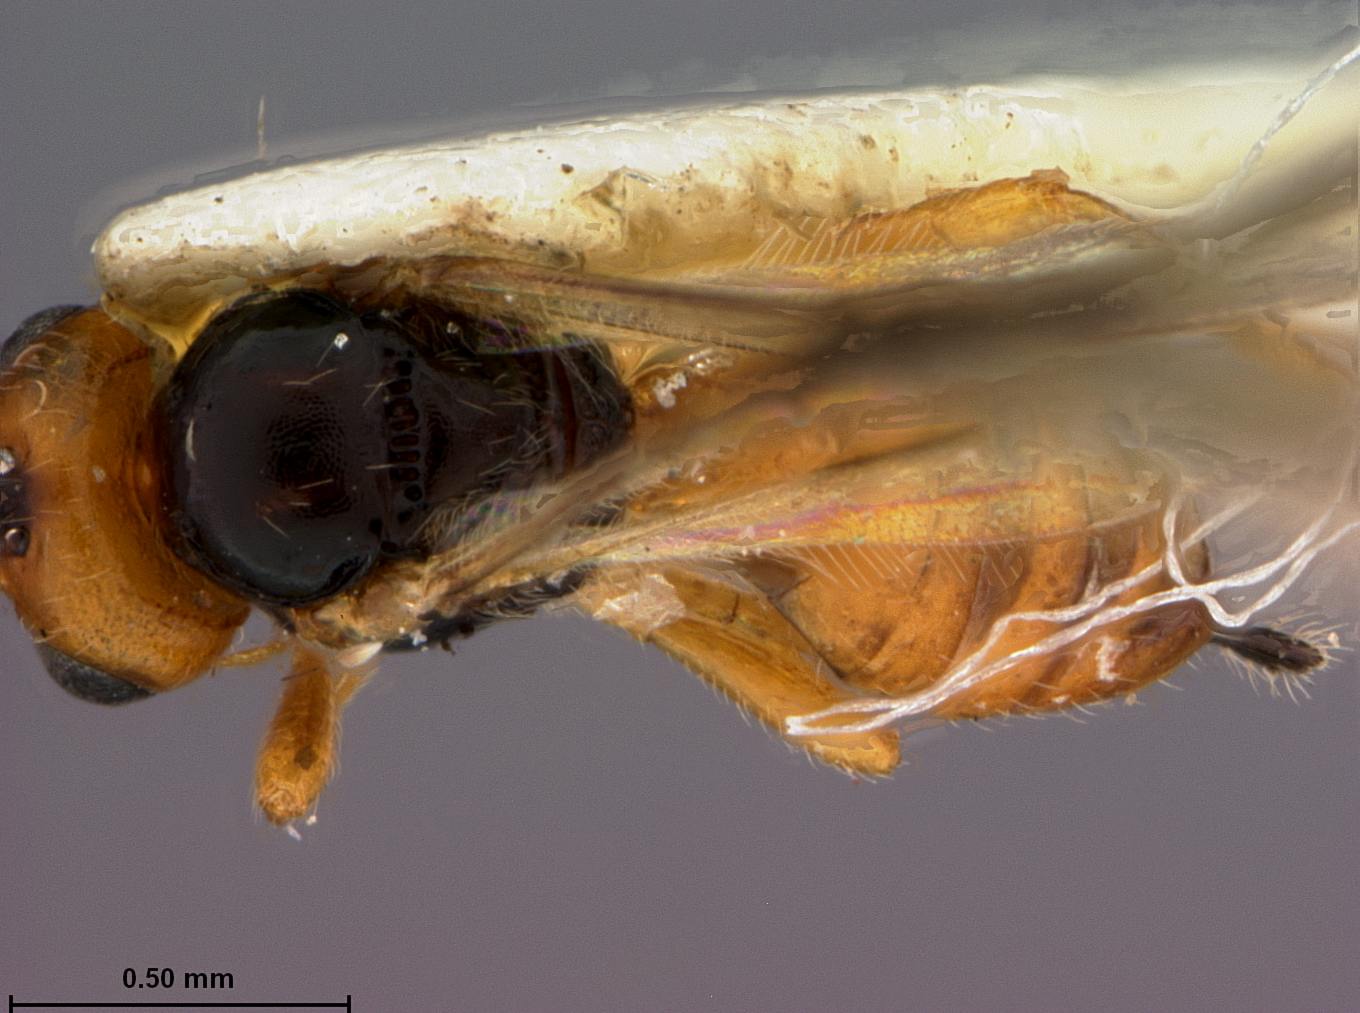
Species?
Opius dreisbachi
